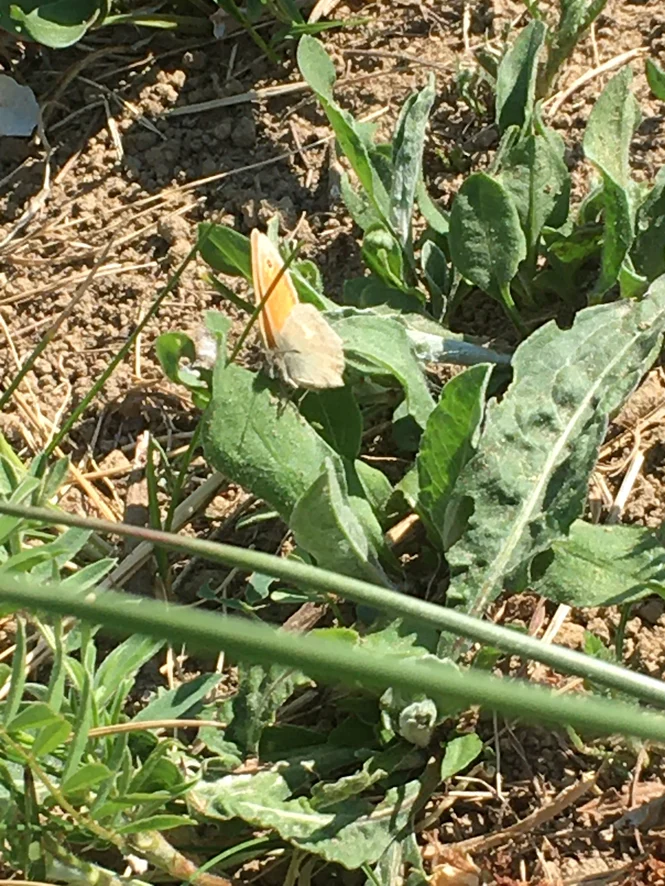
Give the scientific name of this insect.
Coenonympha pamphilus
